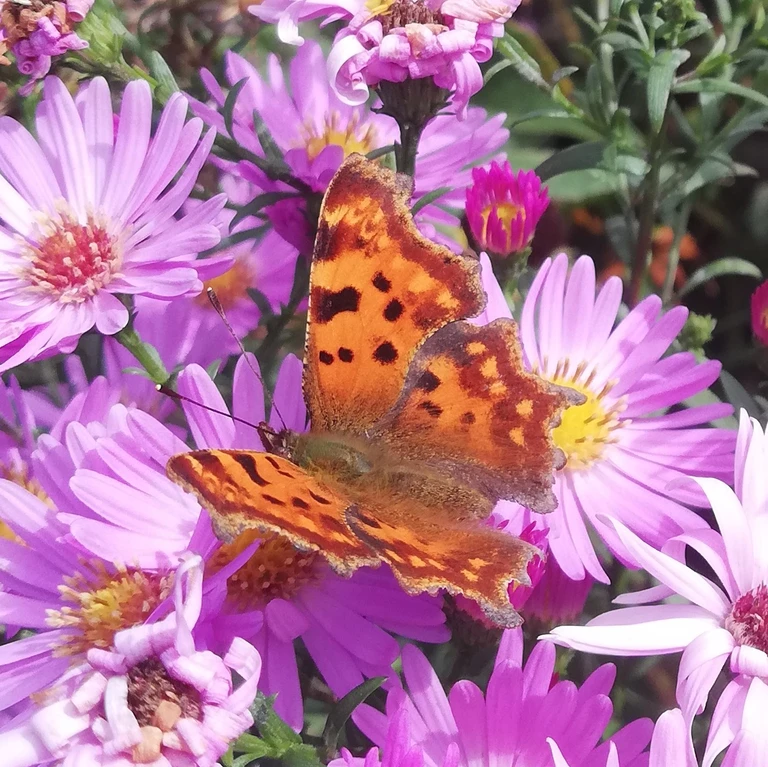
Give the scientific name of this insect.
Polygonia c-album
